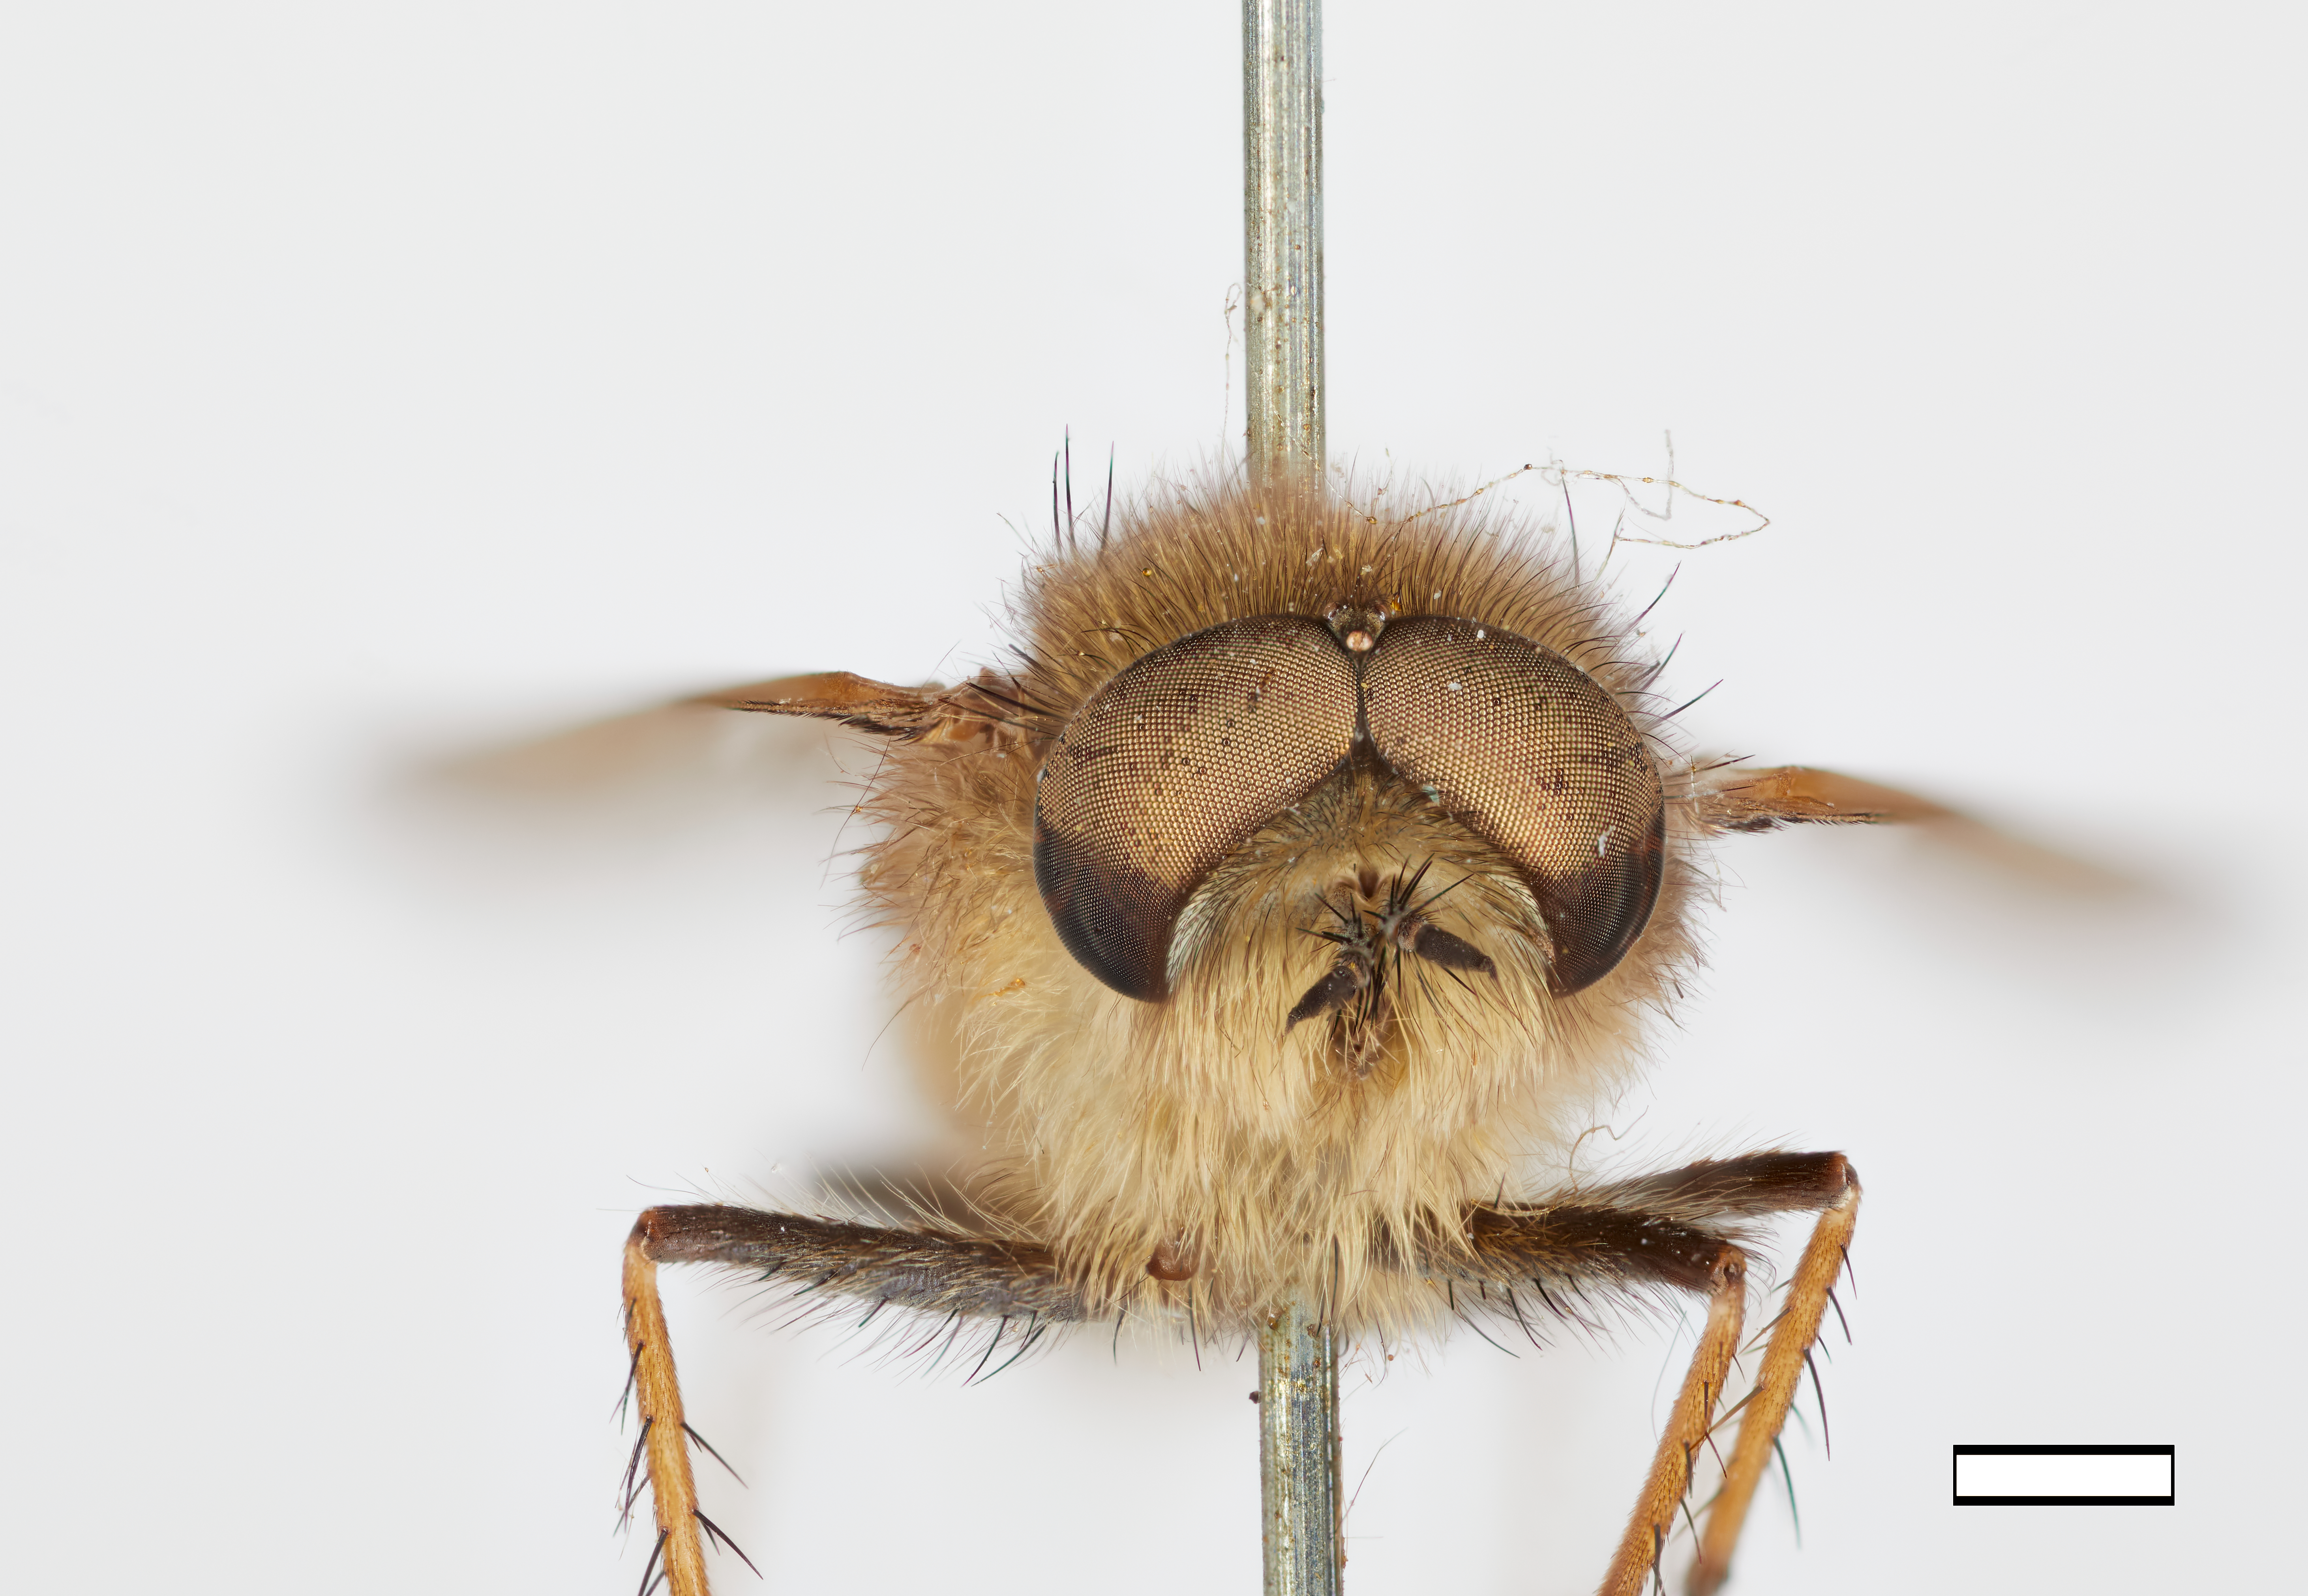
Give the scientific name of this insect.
Thereva latistriata
